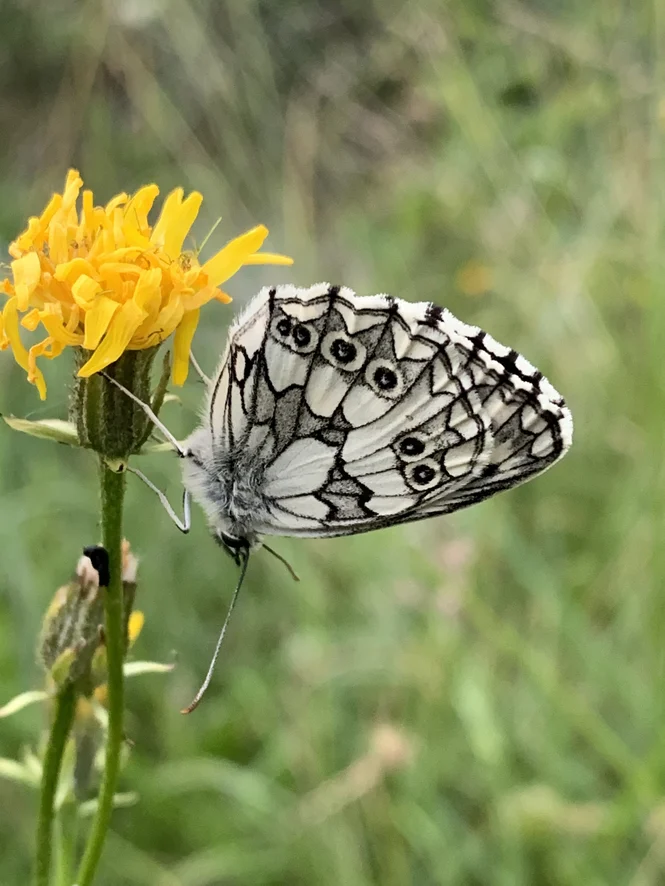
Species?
Melanargia galathea
